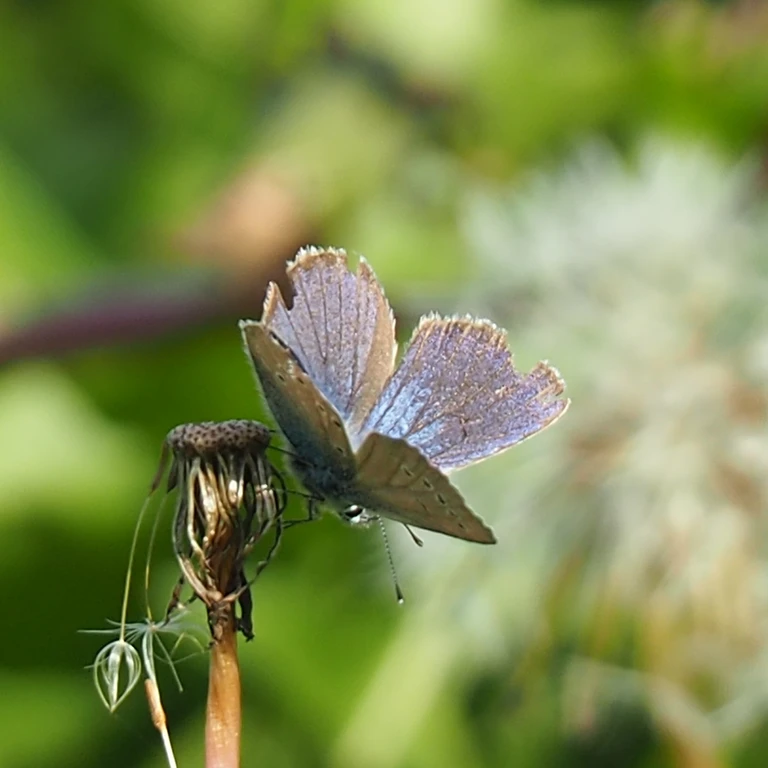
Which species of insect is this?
Cyaniris semiargus
